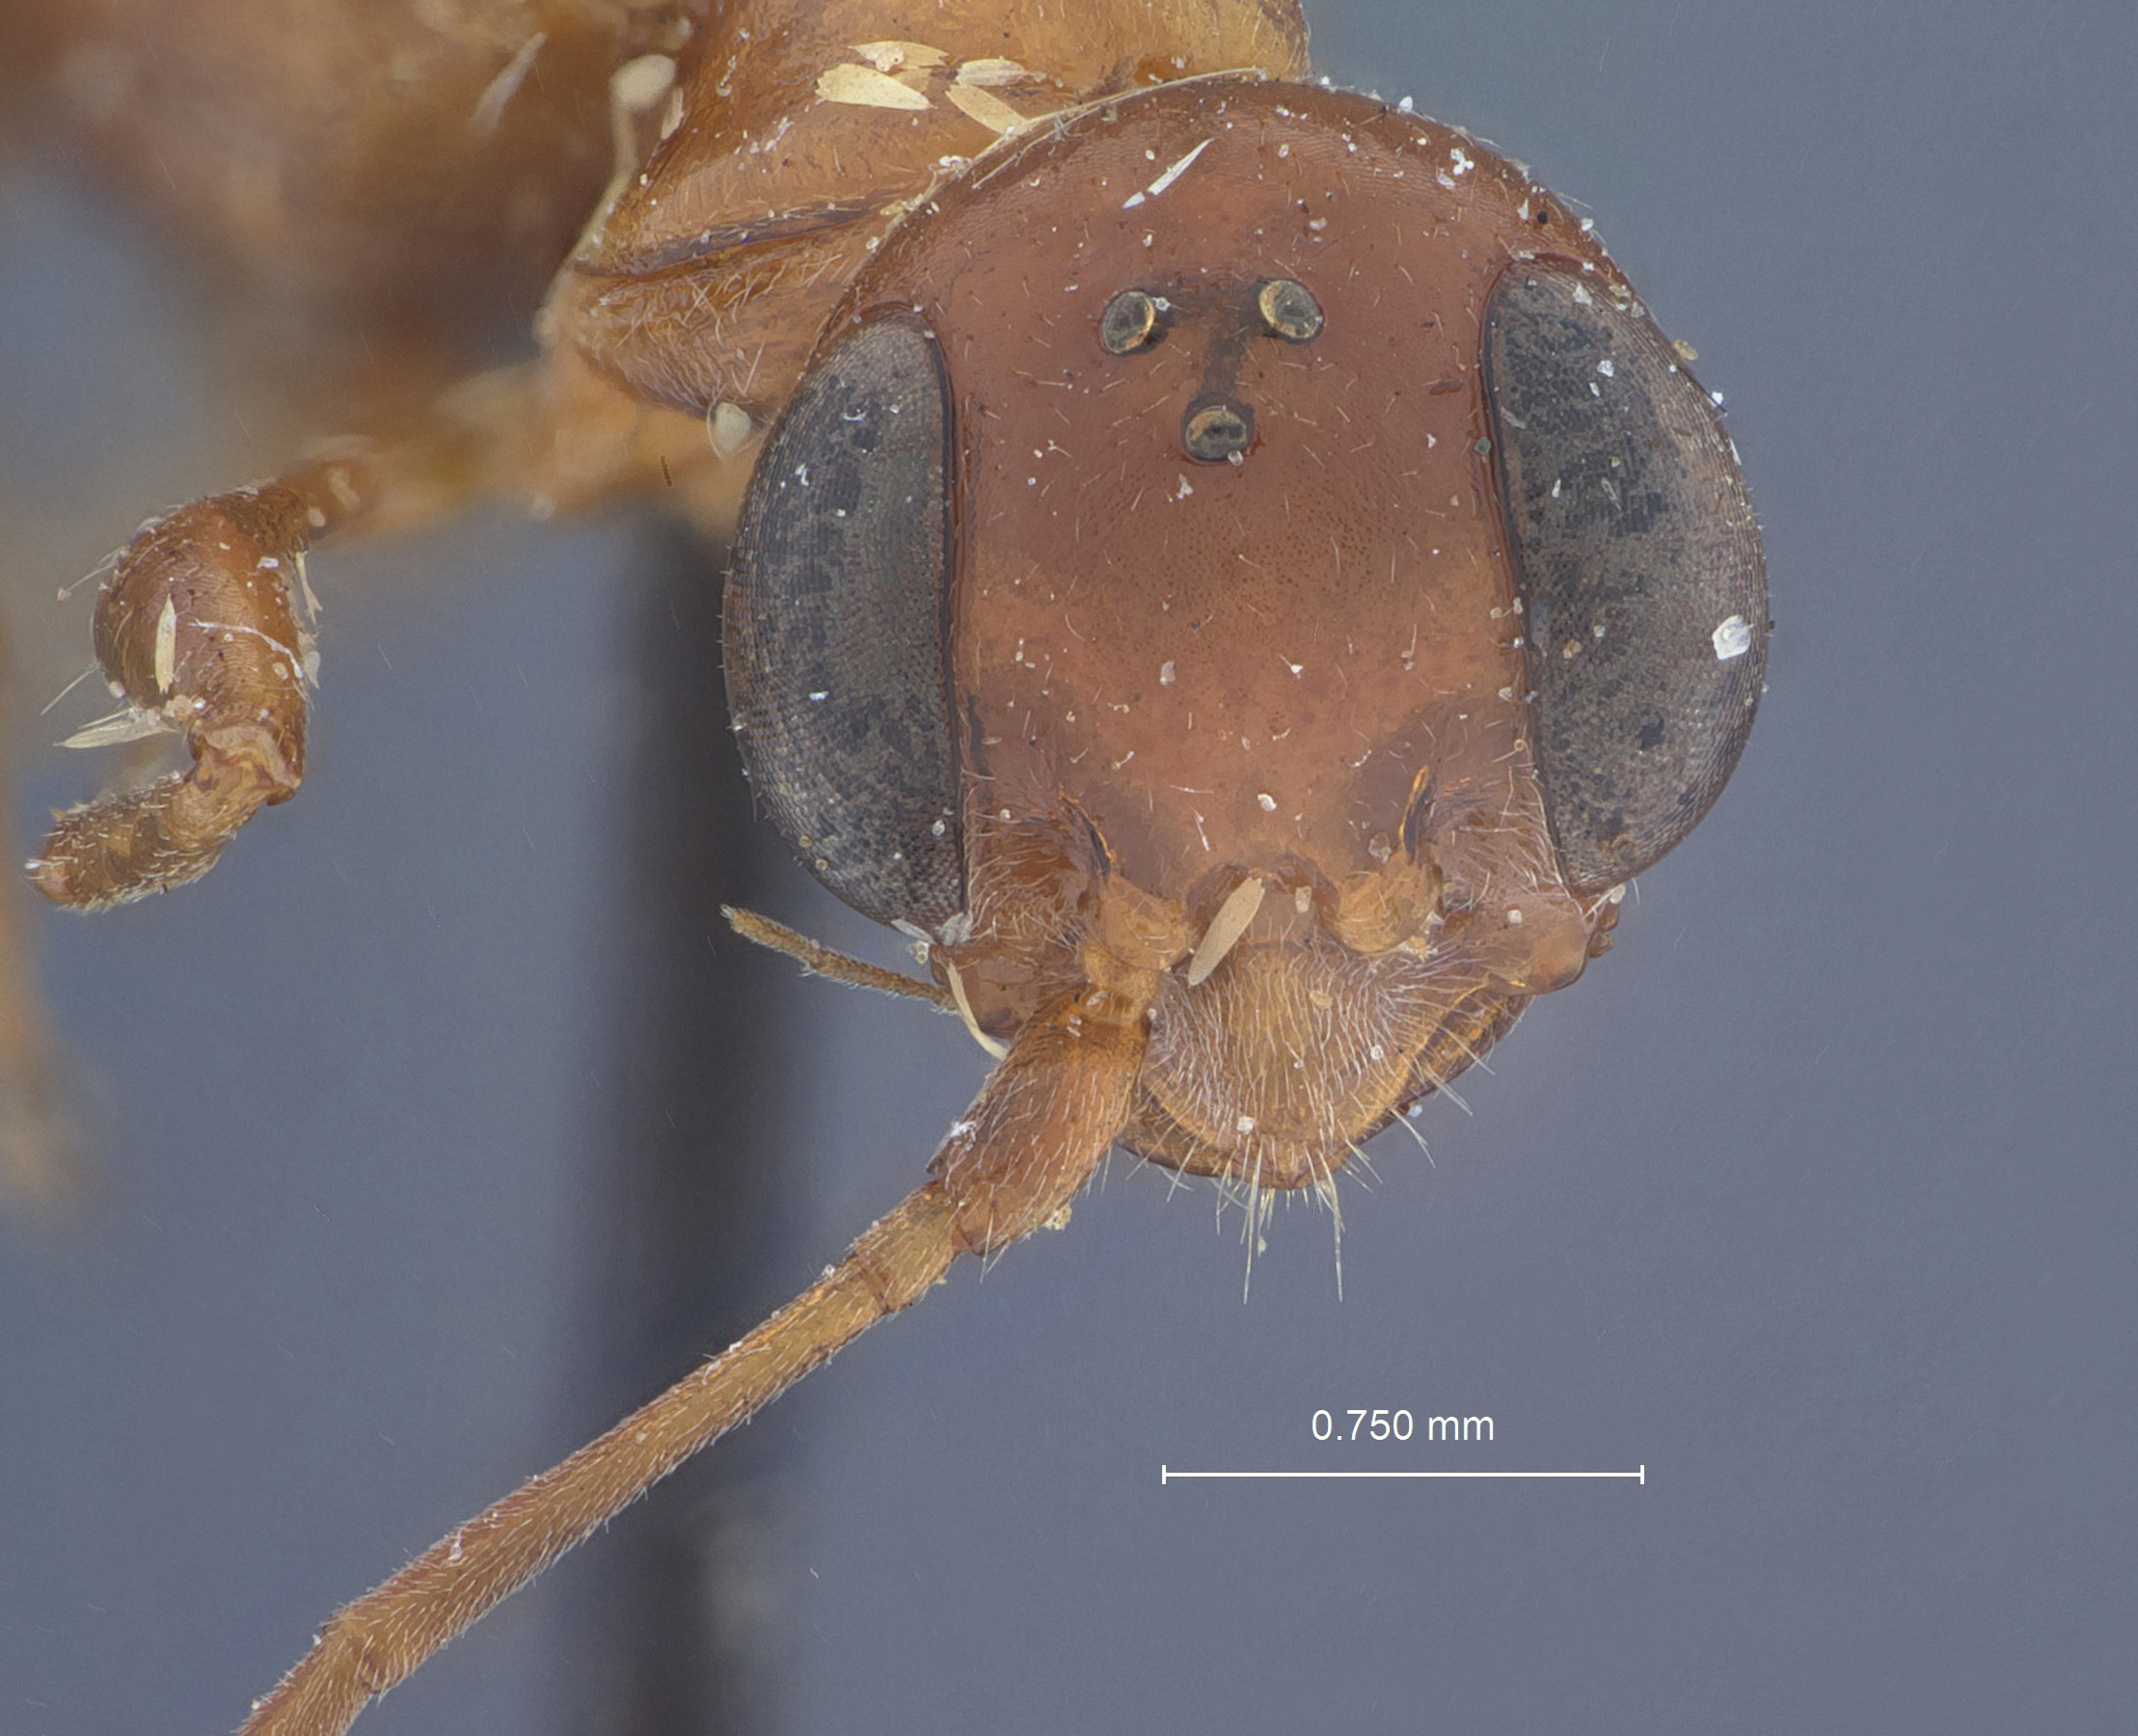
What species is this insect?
Ampulex ferruginea
